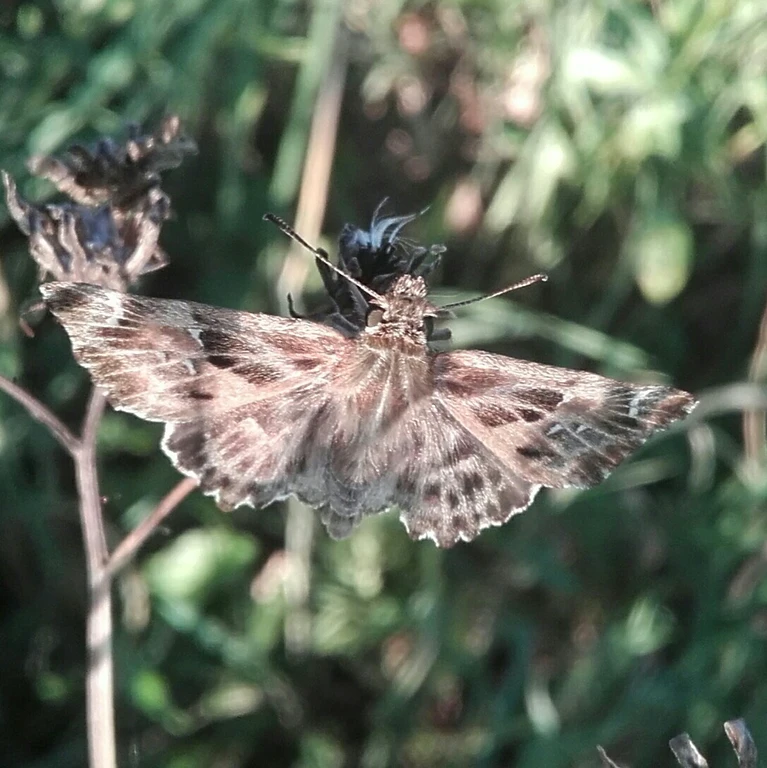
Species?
Carcharodus alceae
